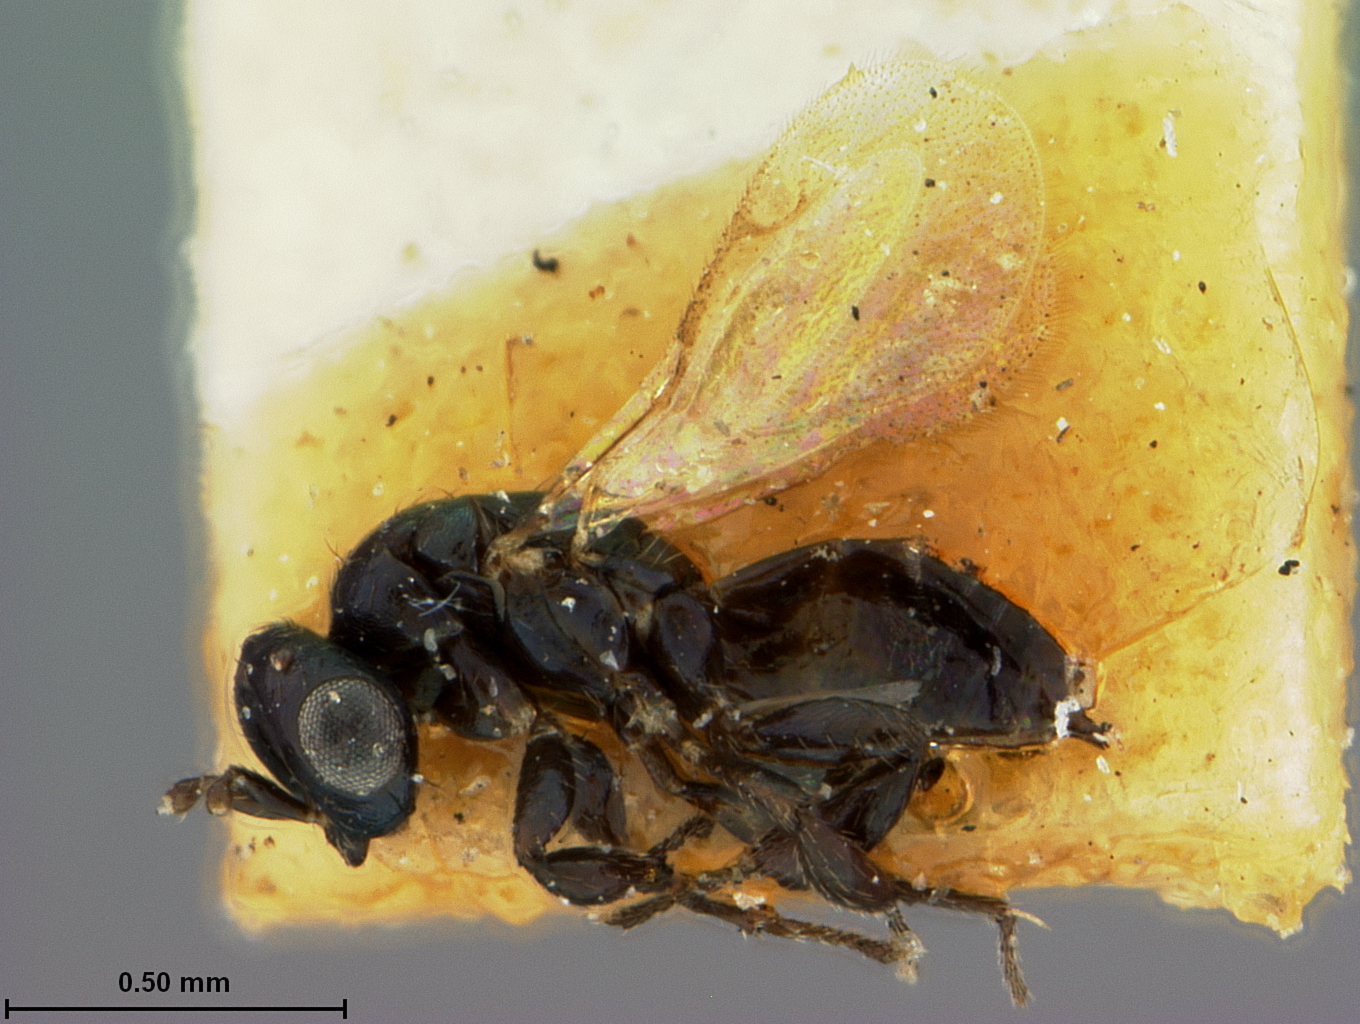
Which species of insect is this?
Spathopus anomalipes
